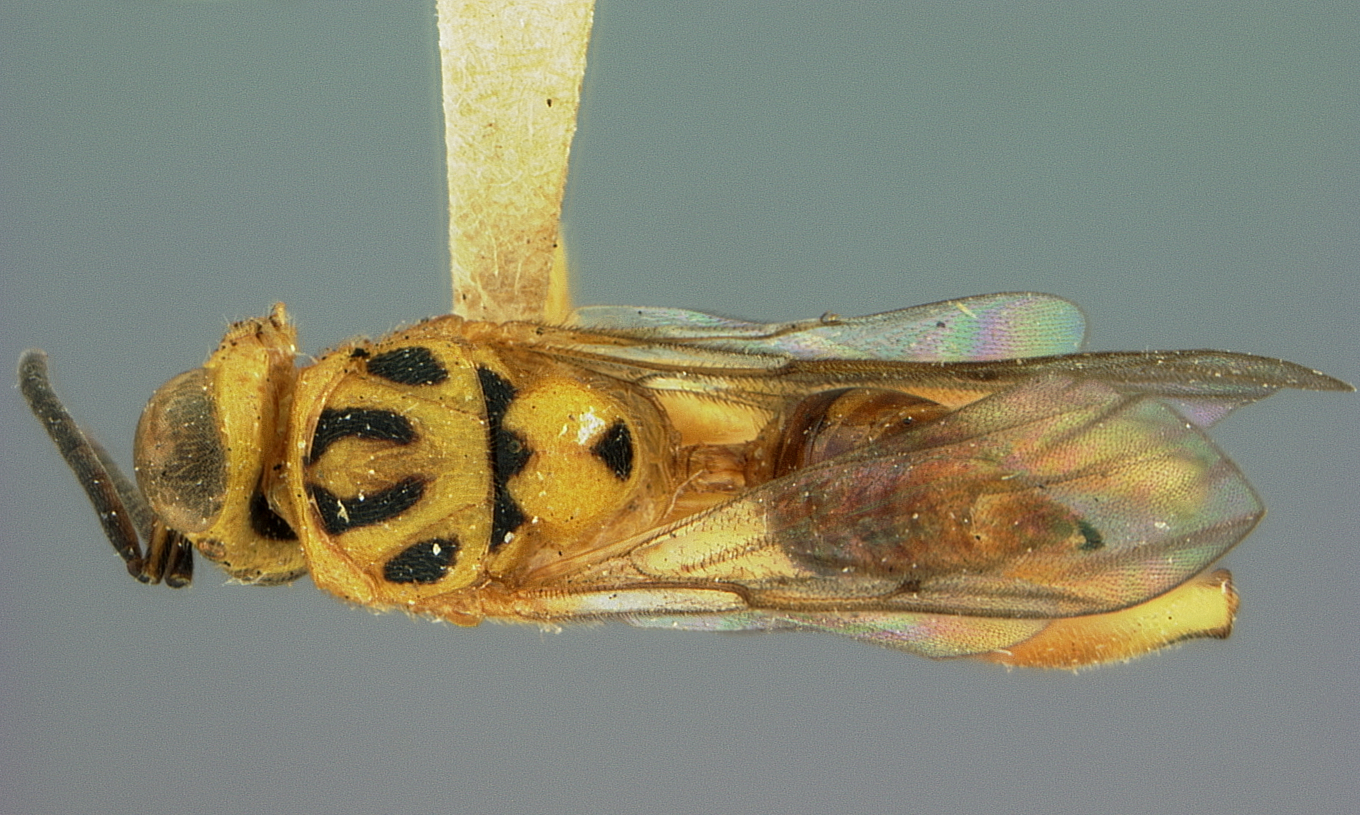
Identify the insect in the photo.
Spilochalcis fulleri
